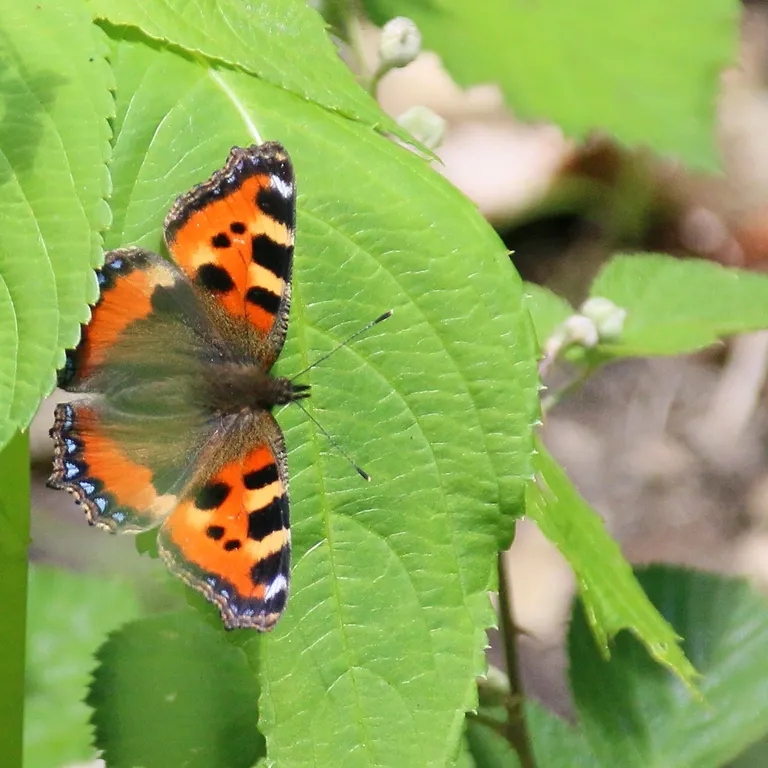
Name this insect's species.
Aglais urticae
